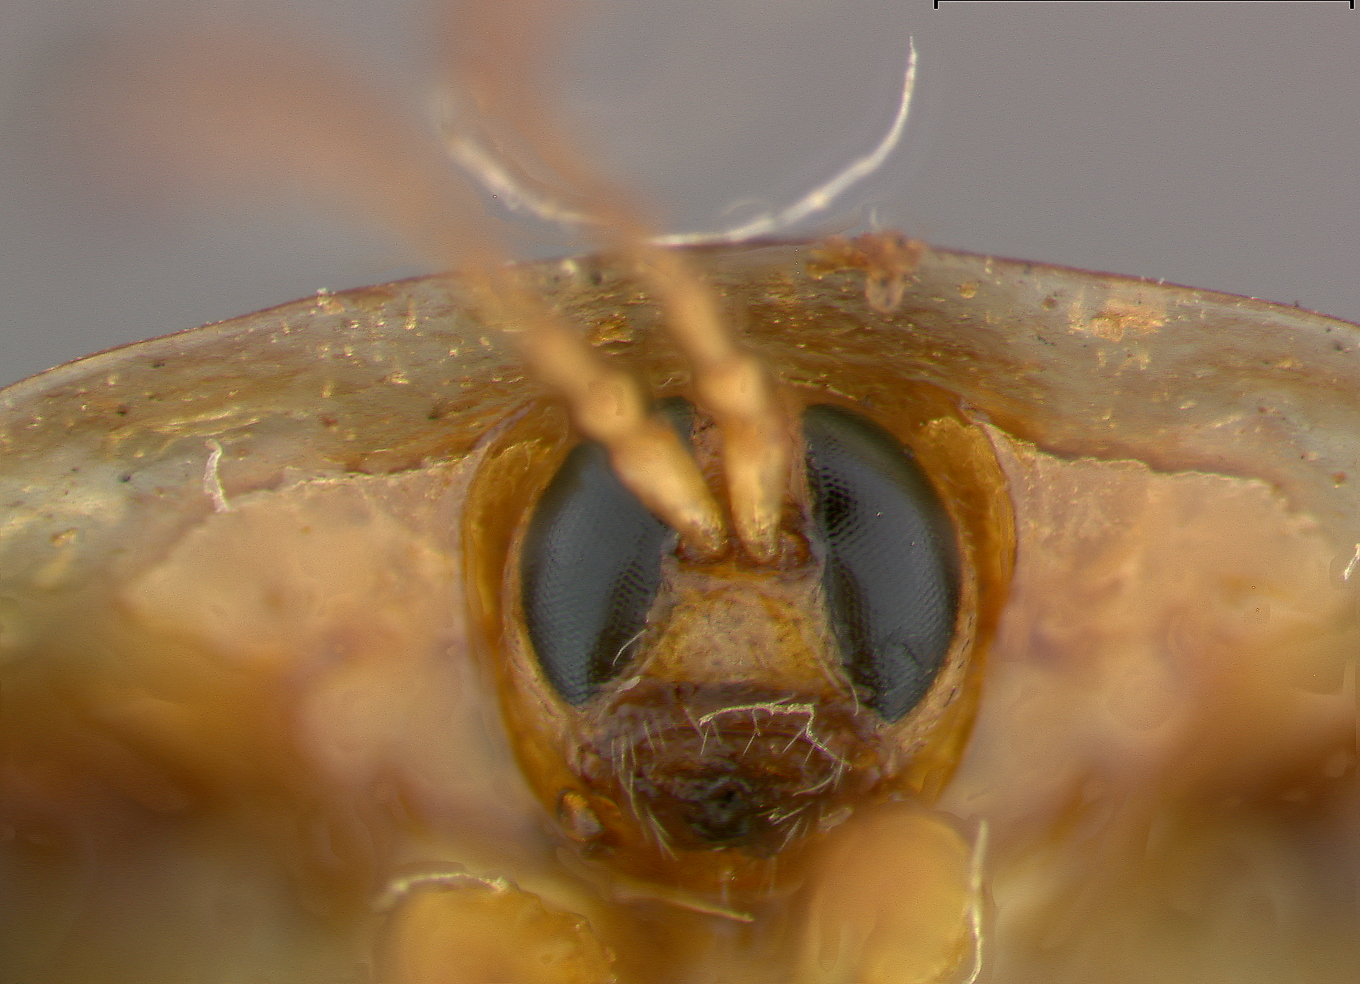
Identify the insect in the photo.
Deloyala clavata
